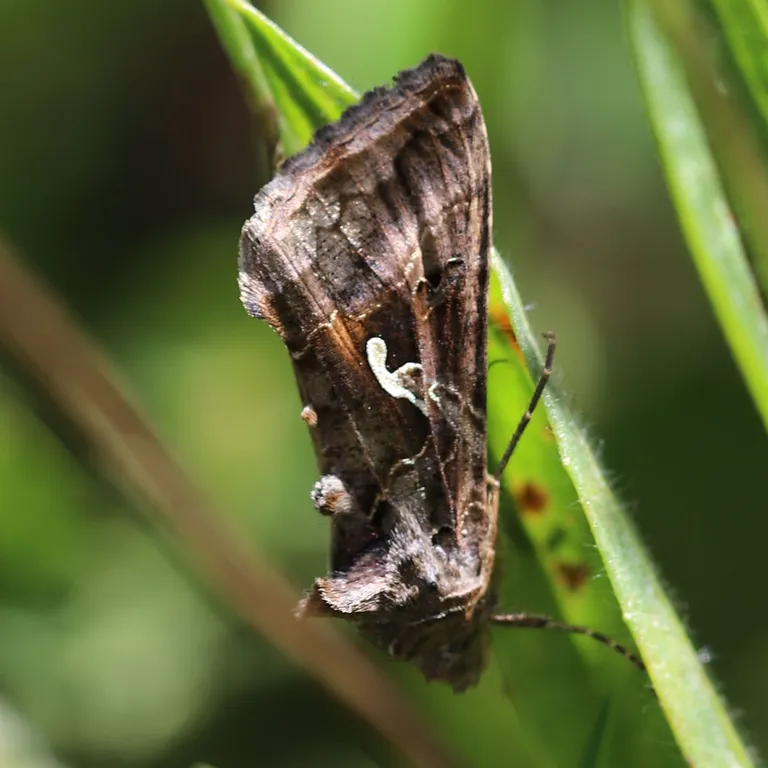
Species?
Autographa gamma
